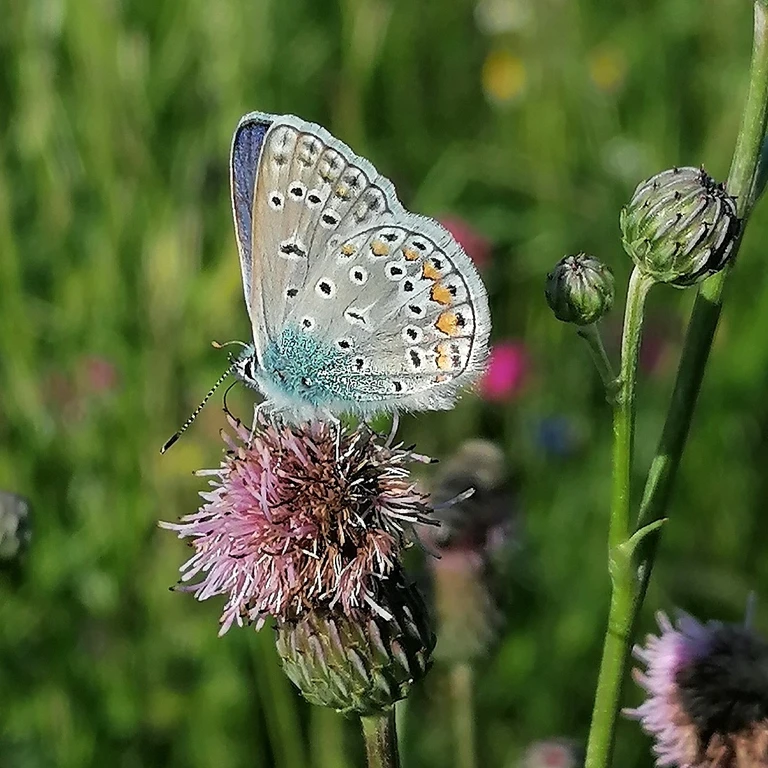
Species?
Polyommatus icarus
